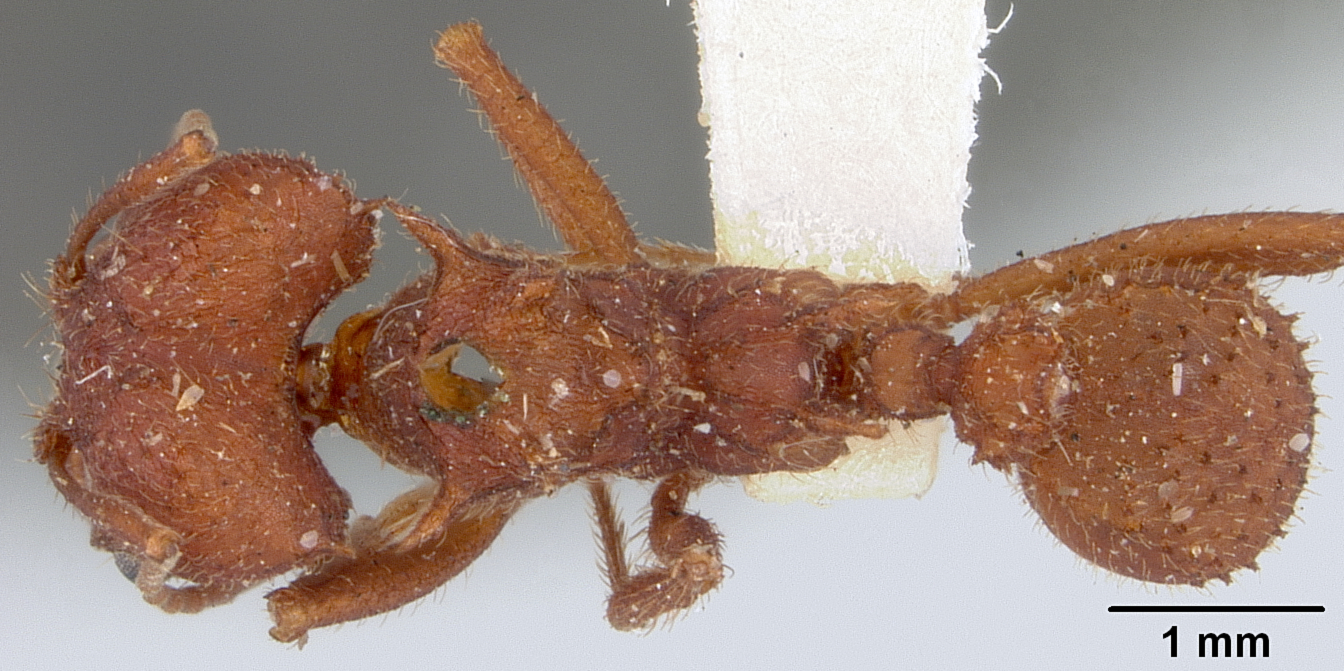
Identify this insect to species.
Atta versicolor
